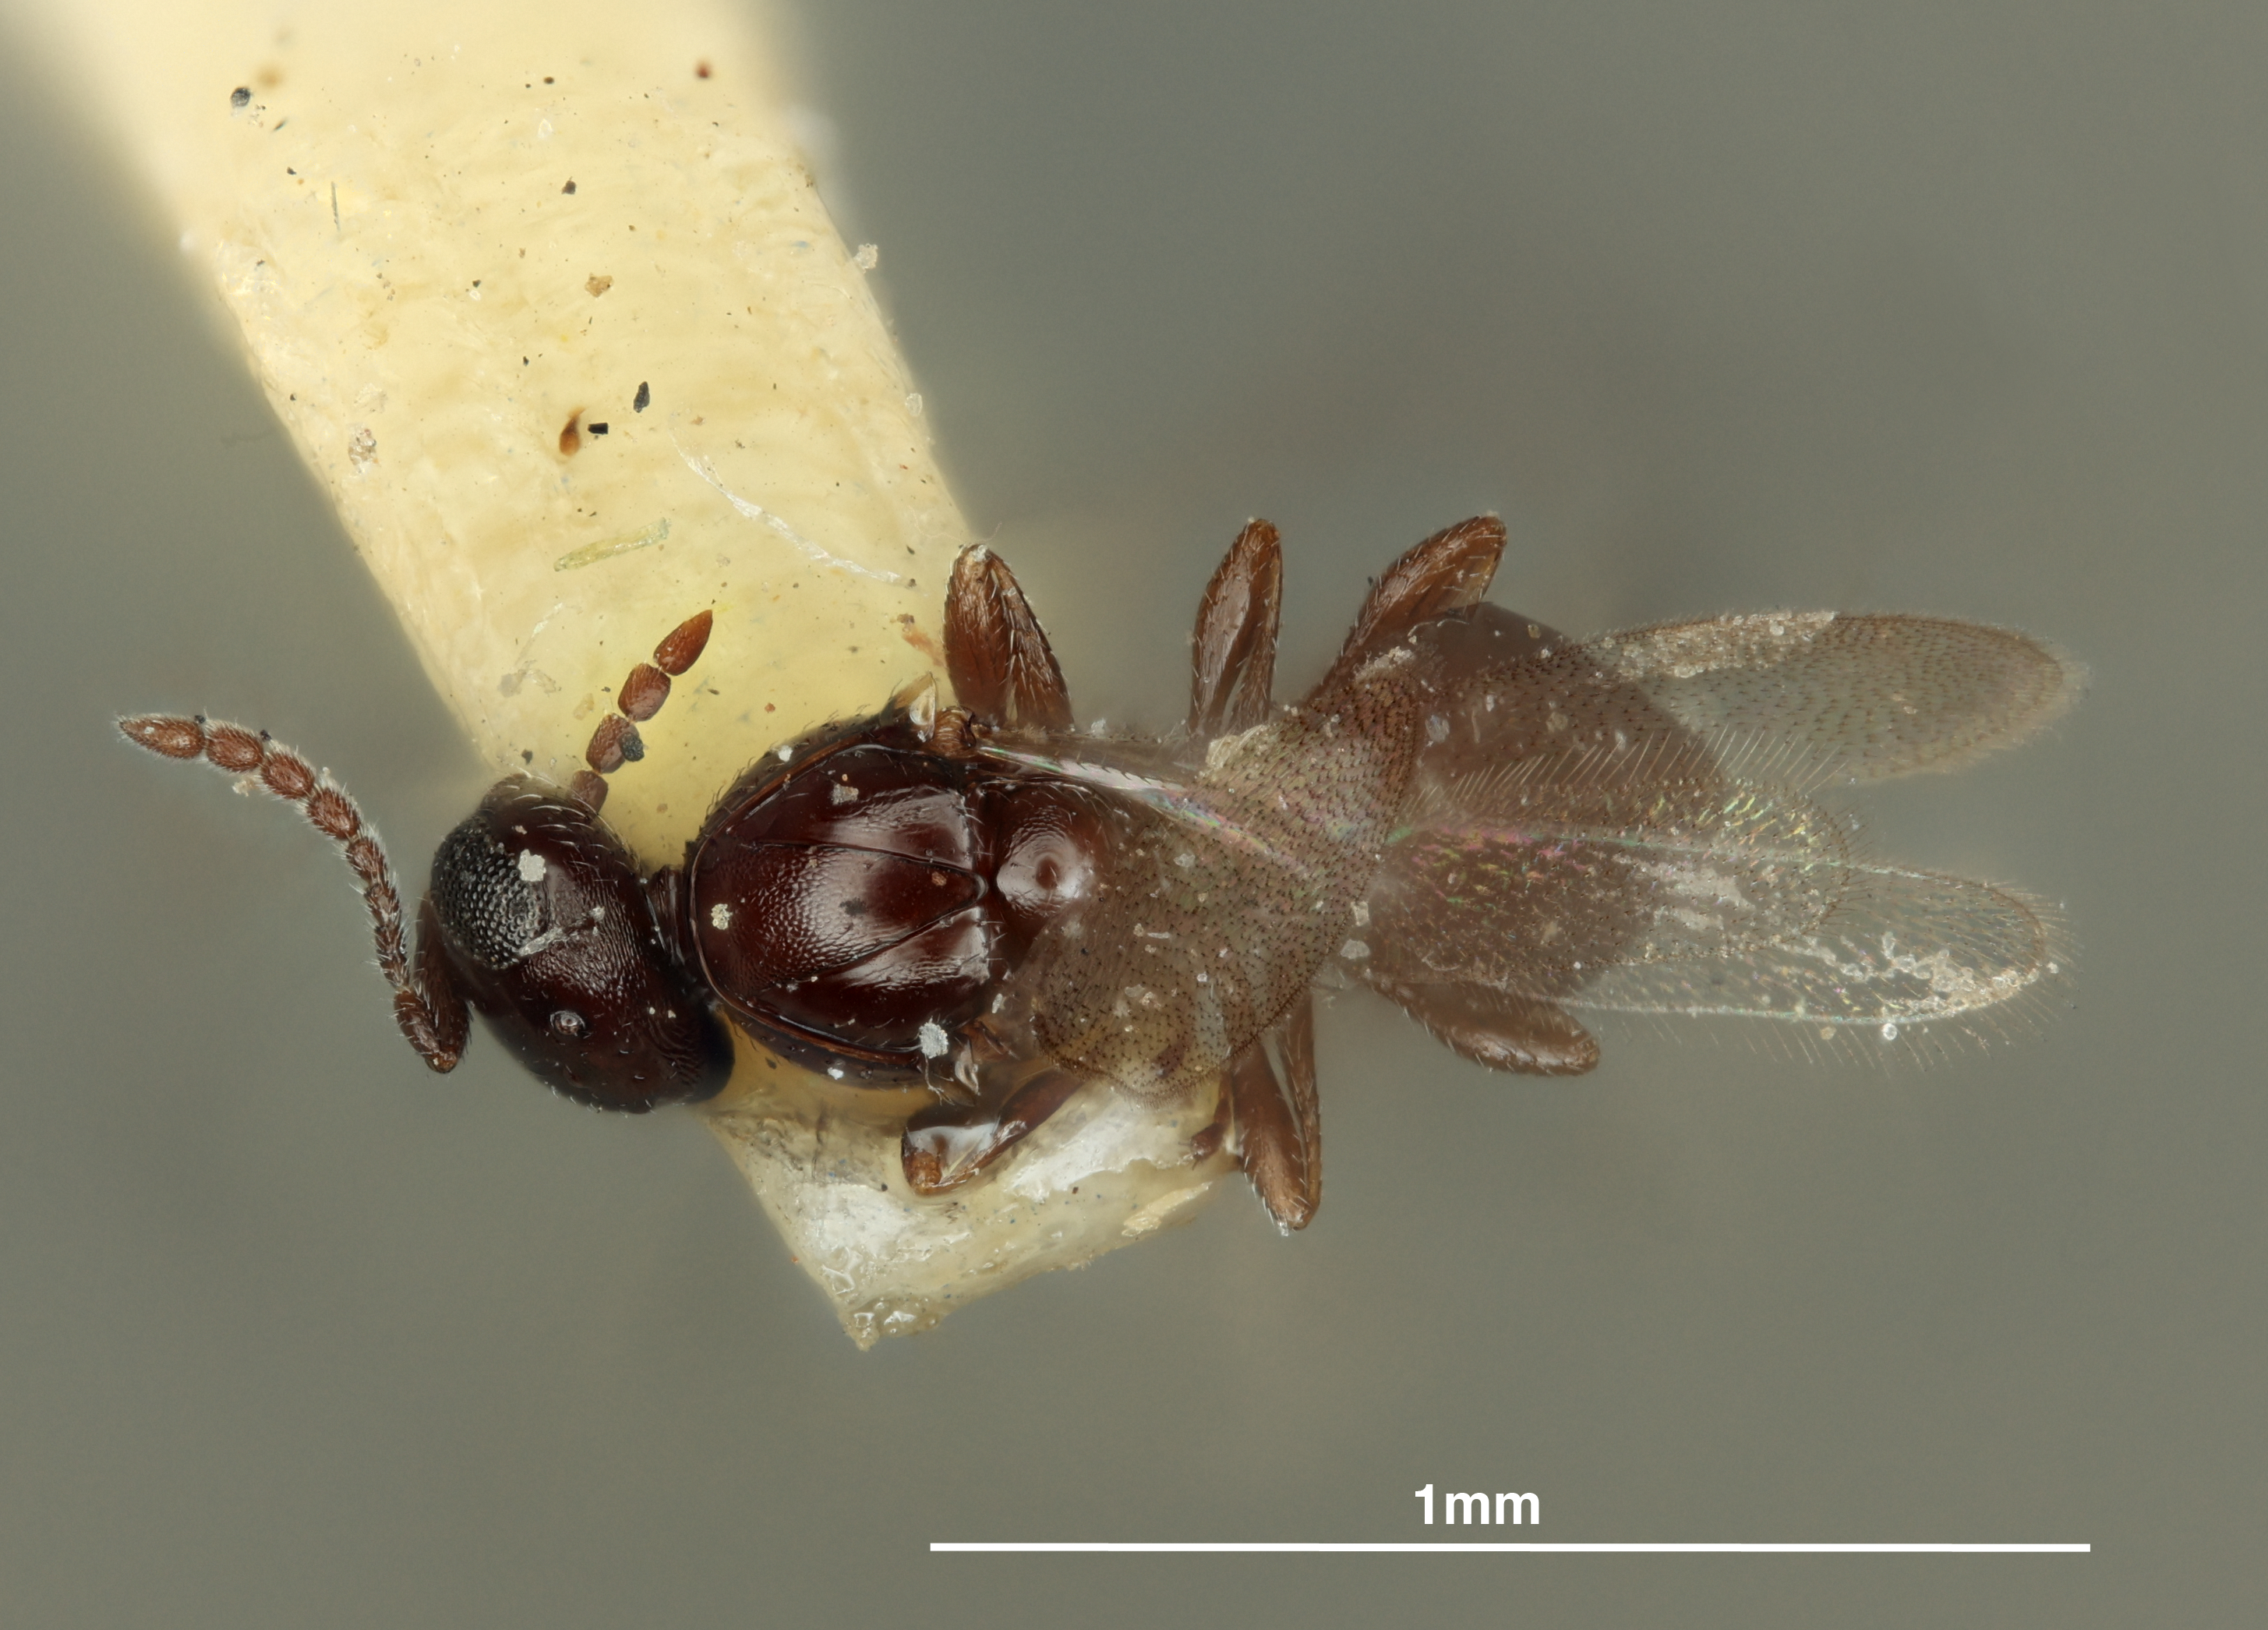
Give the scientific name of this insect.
Polygnotus californicus
